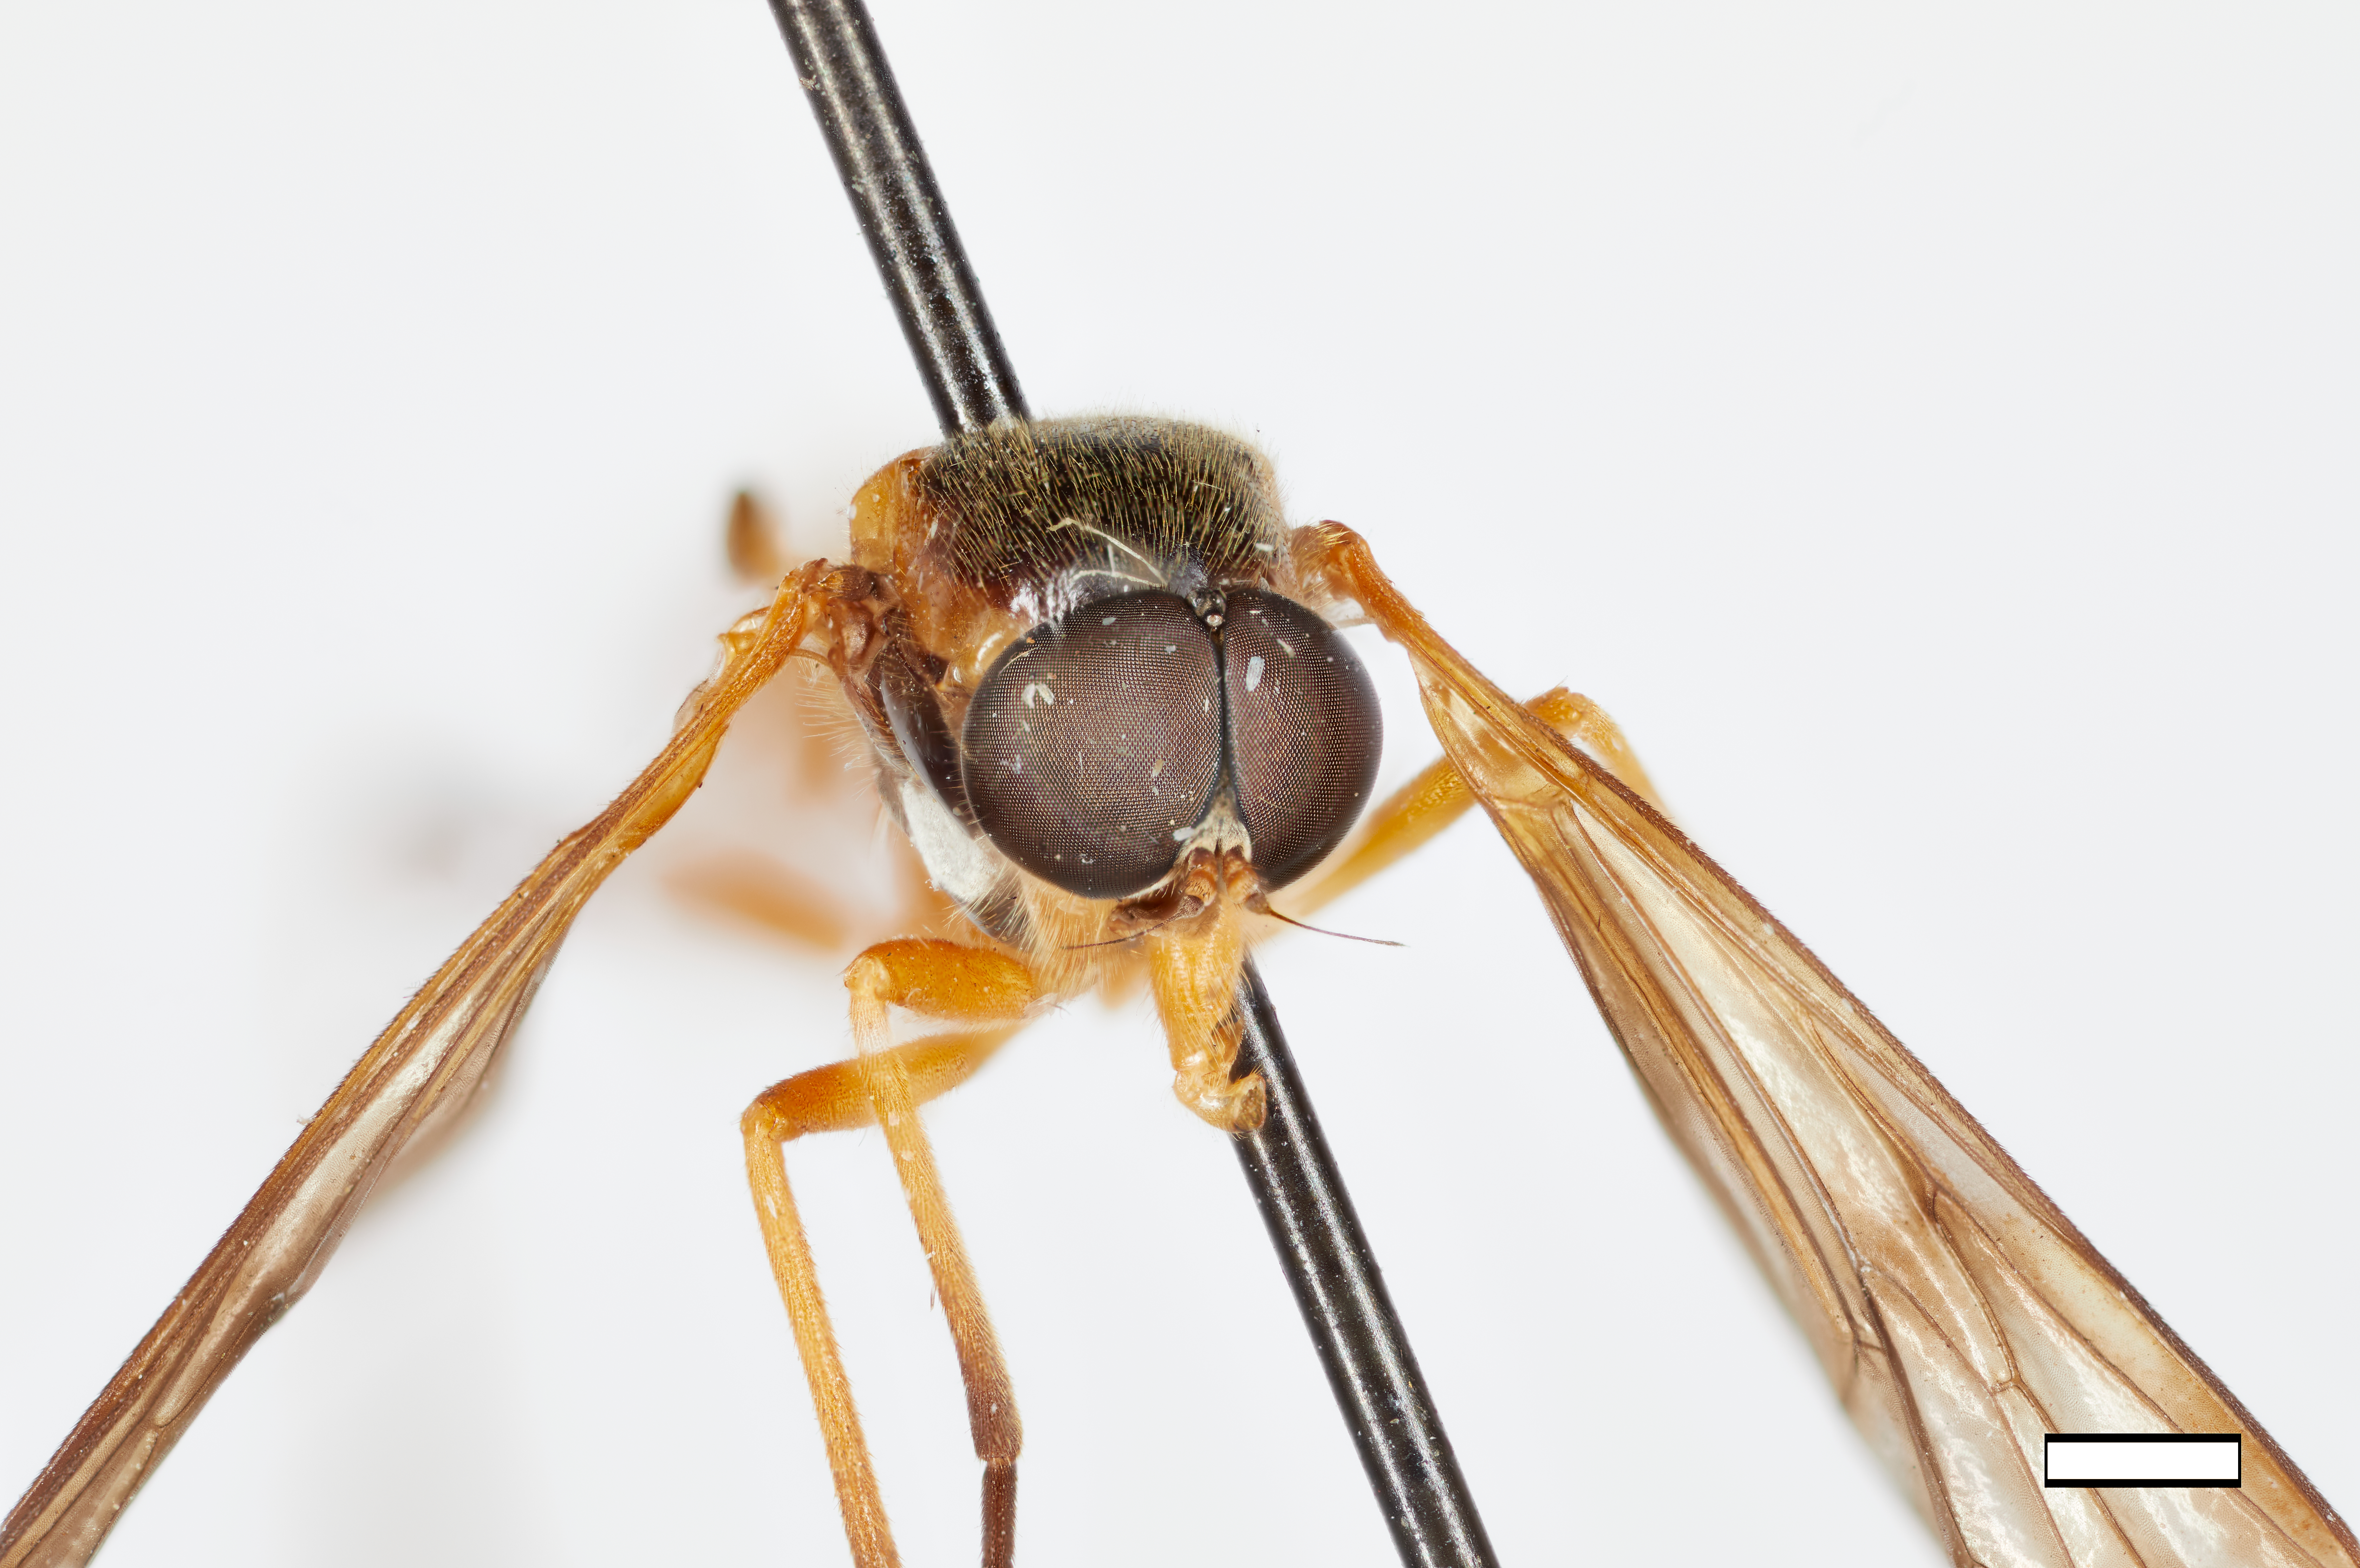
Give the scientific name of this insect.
Dialysis mentata
